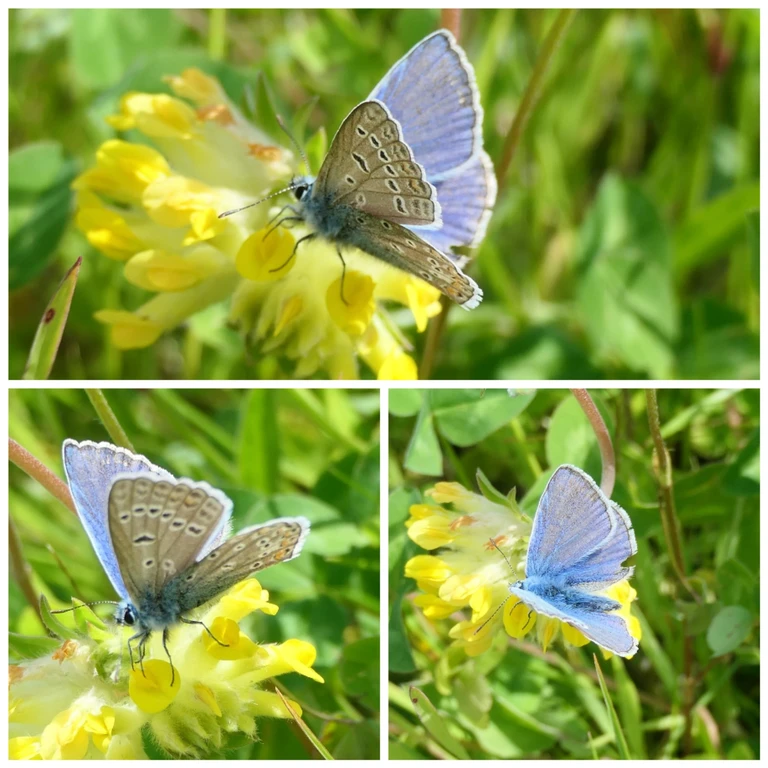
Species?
Polyommatus icarus
